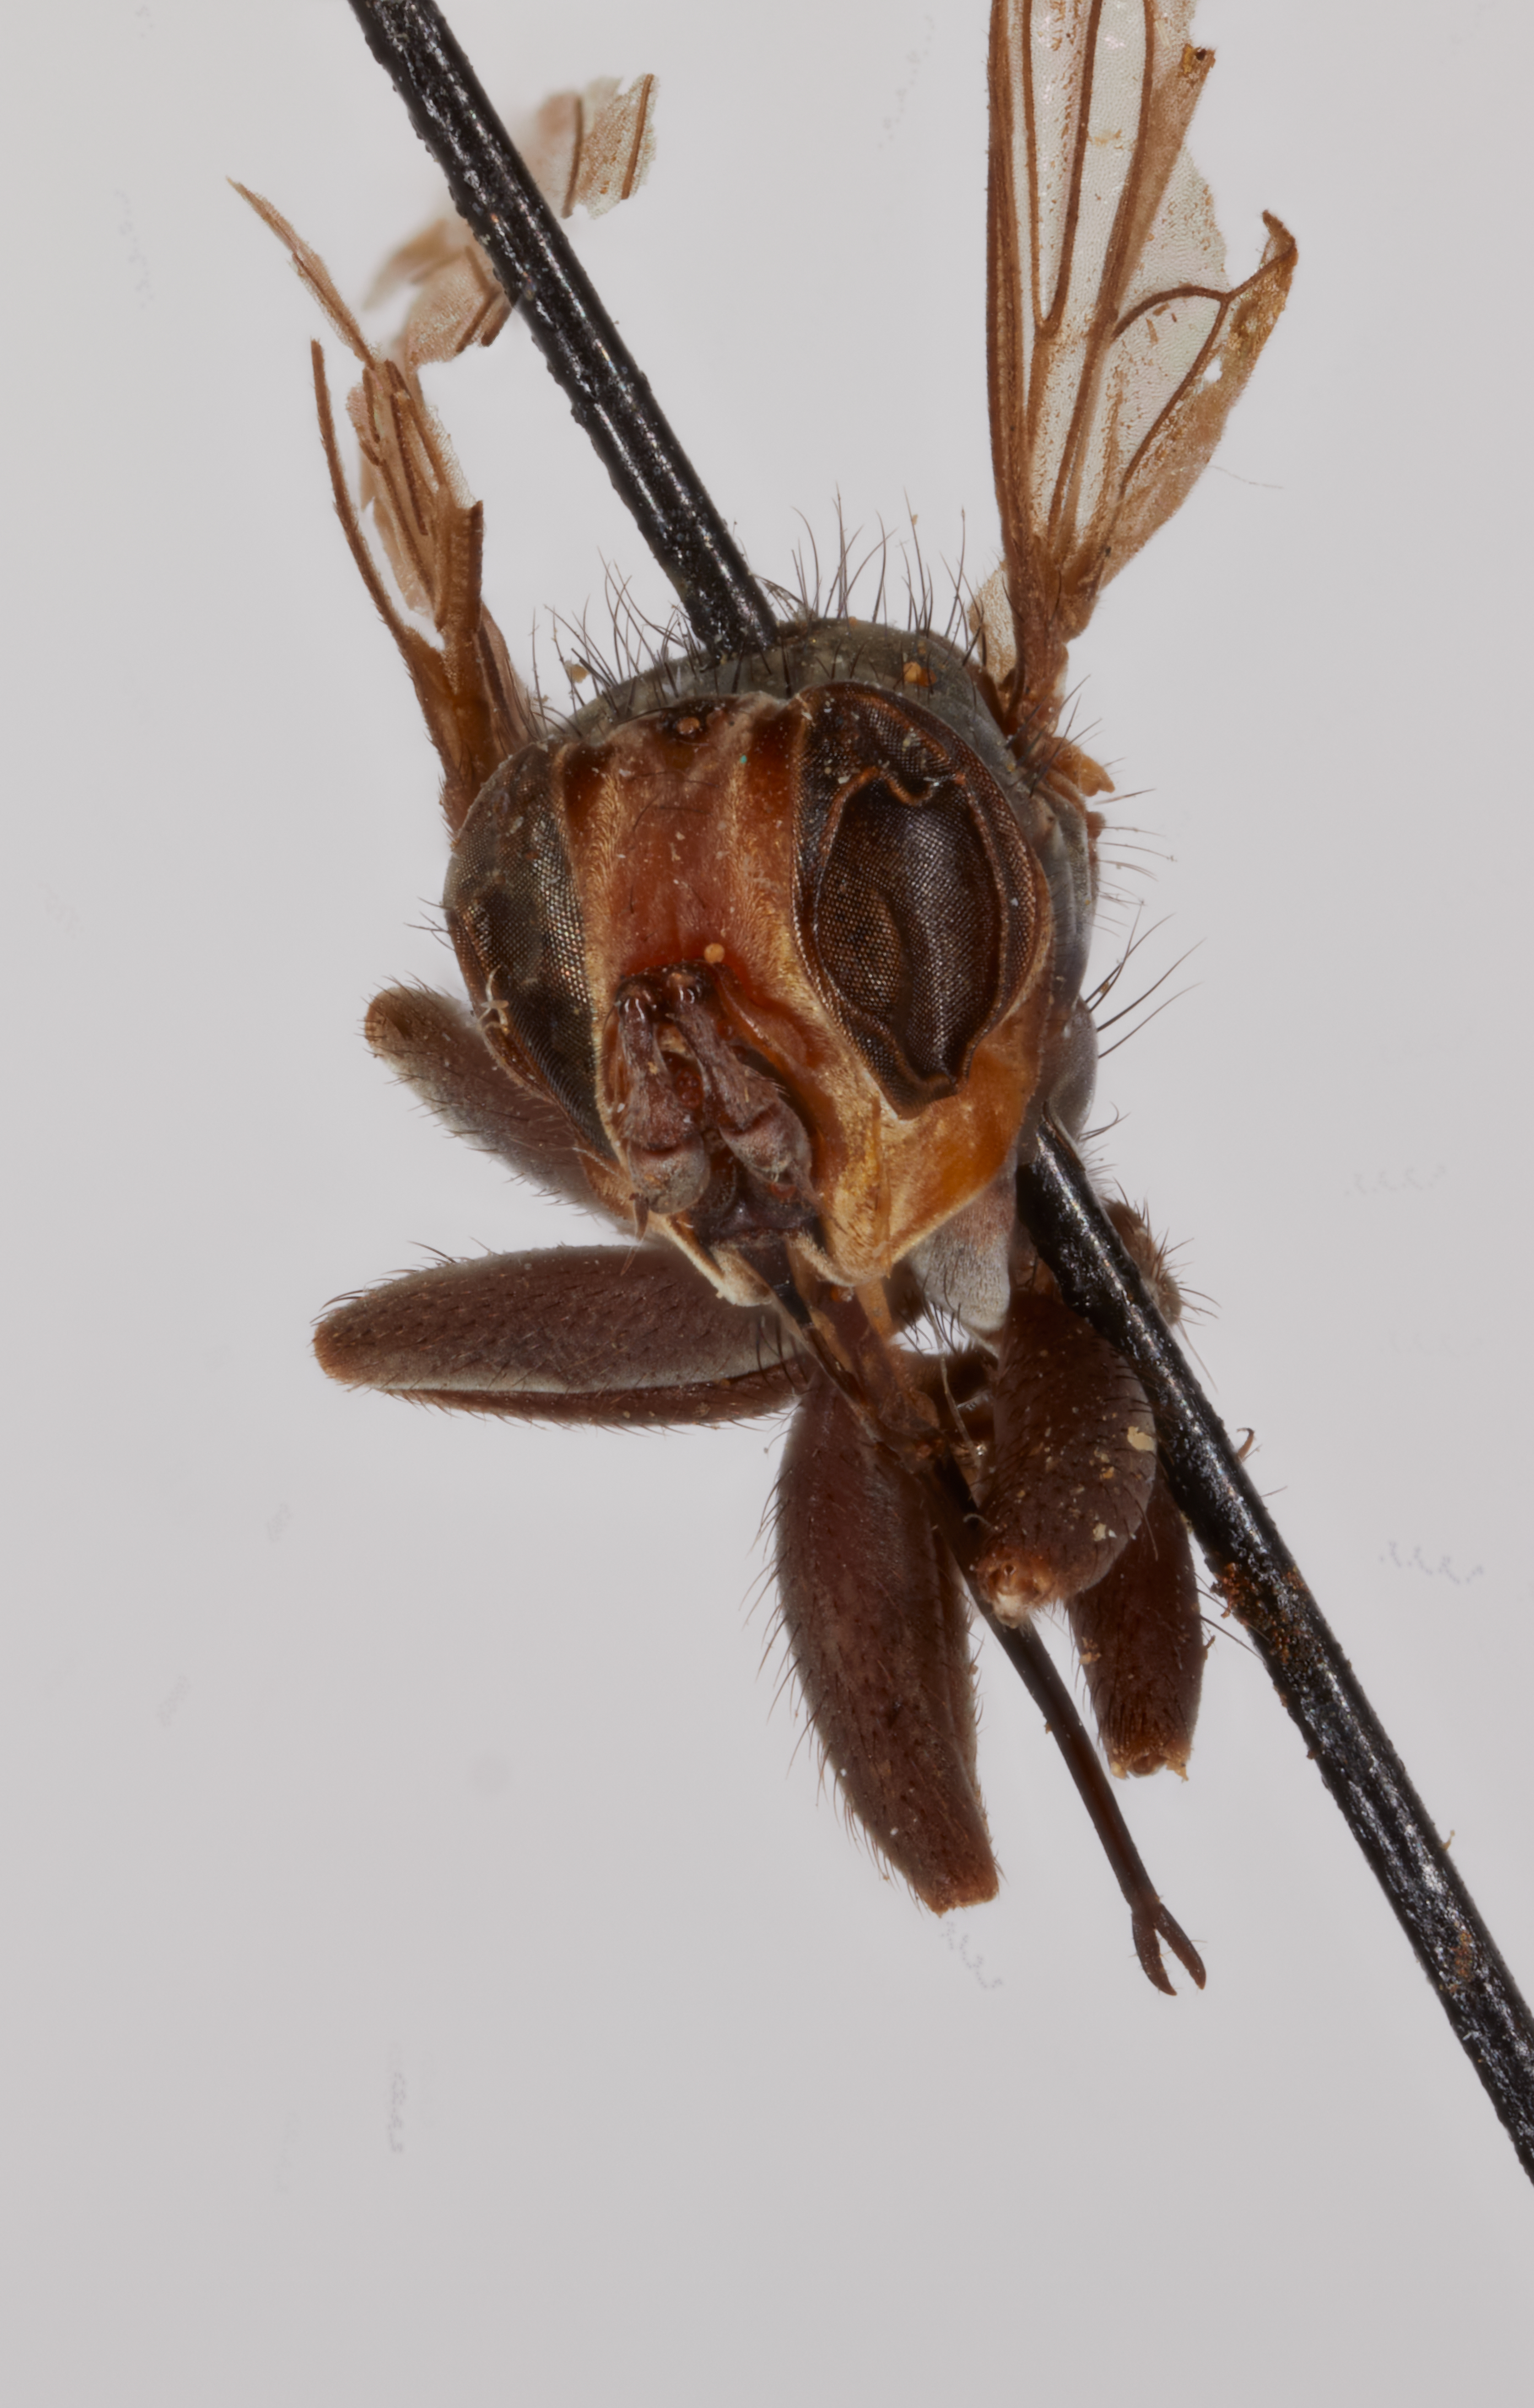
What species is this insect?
Physocephala aureopygia (also Zodion aureopygium)
